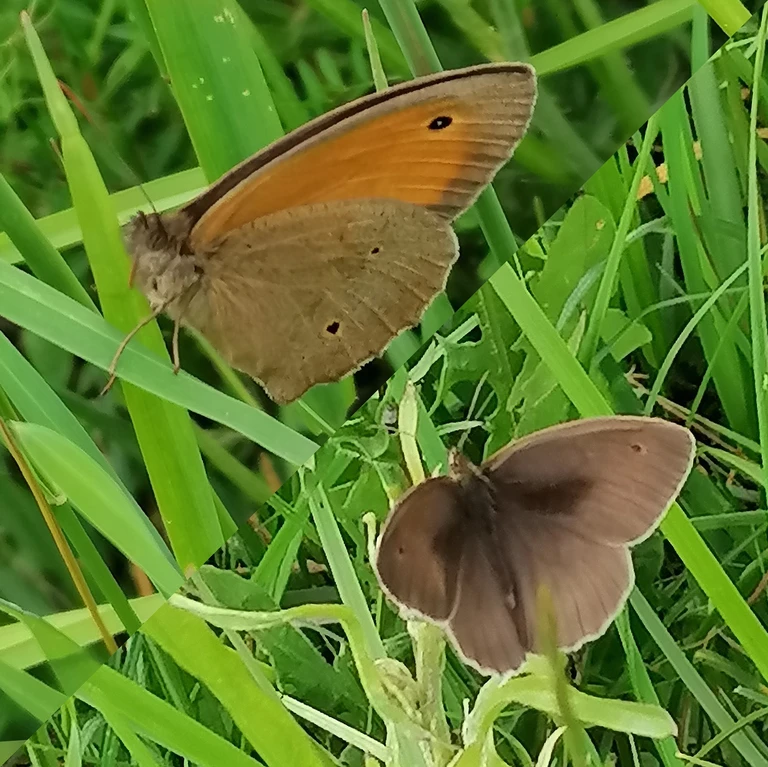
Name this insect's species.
Maniola jurtina
